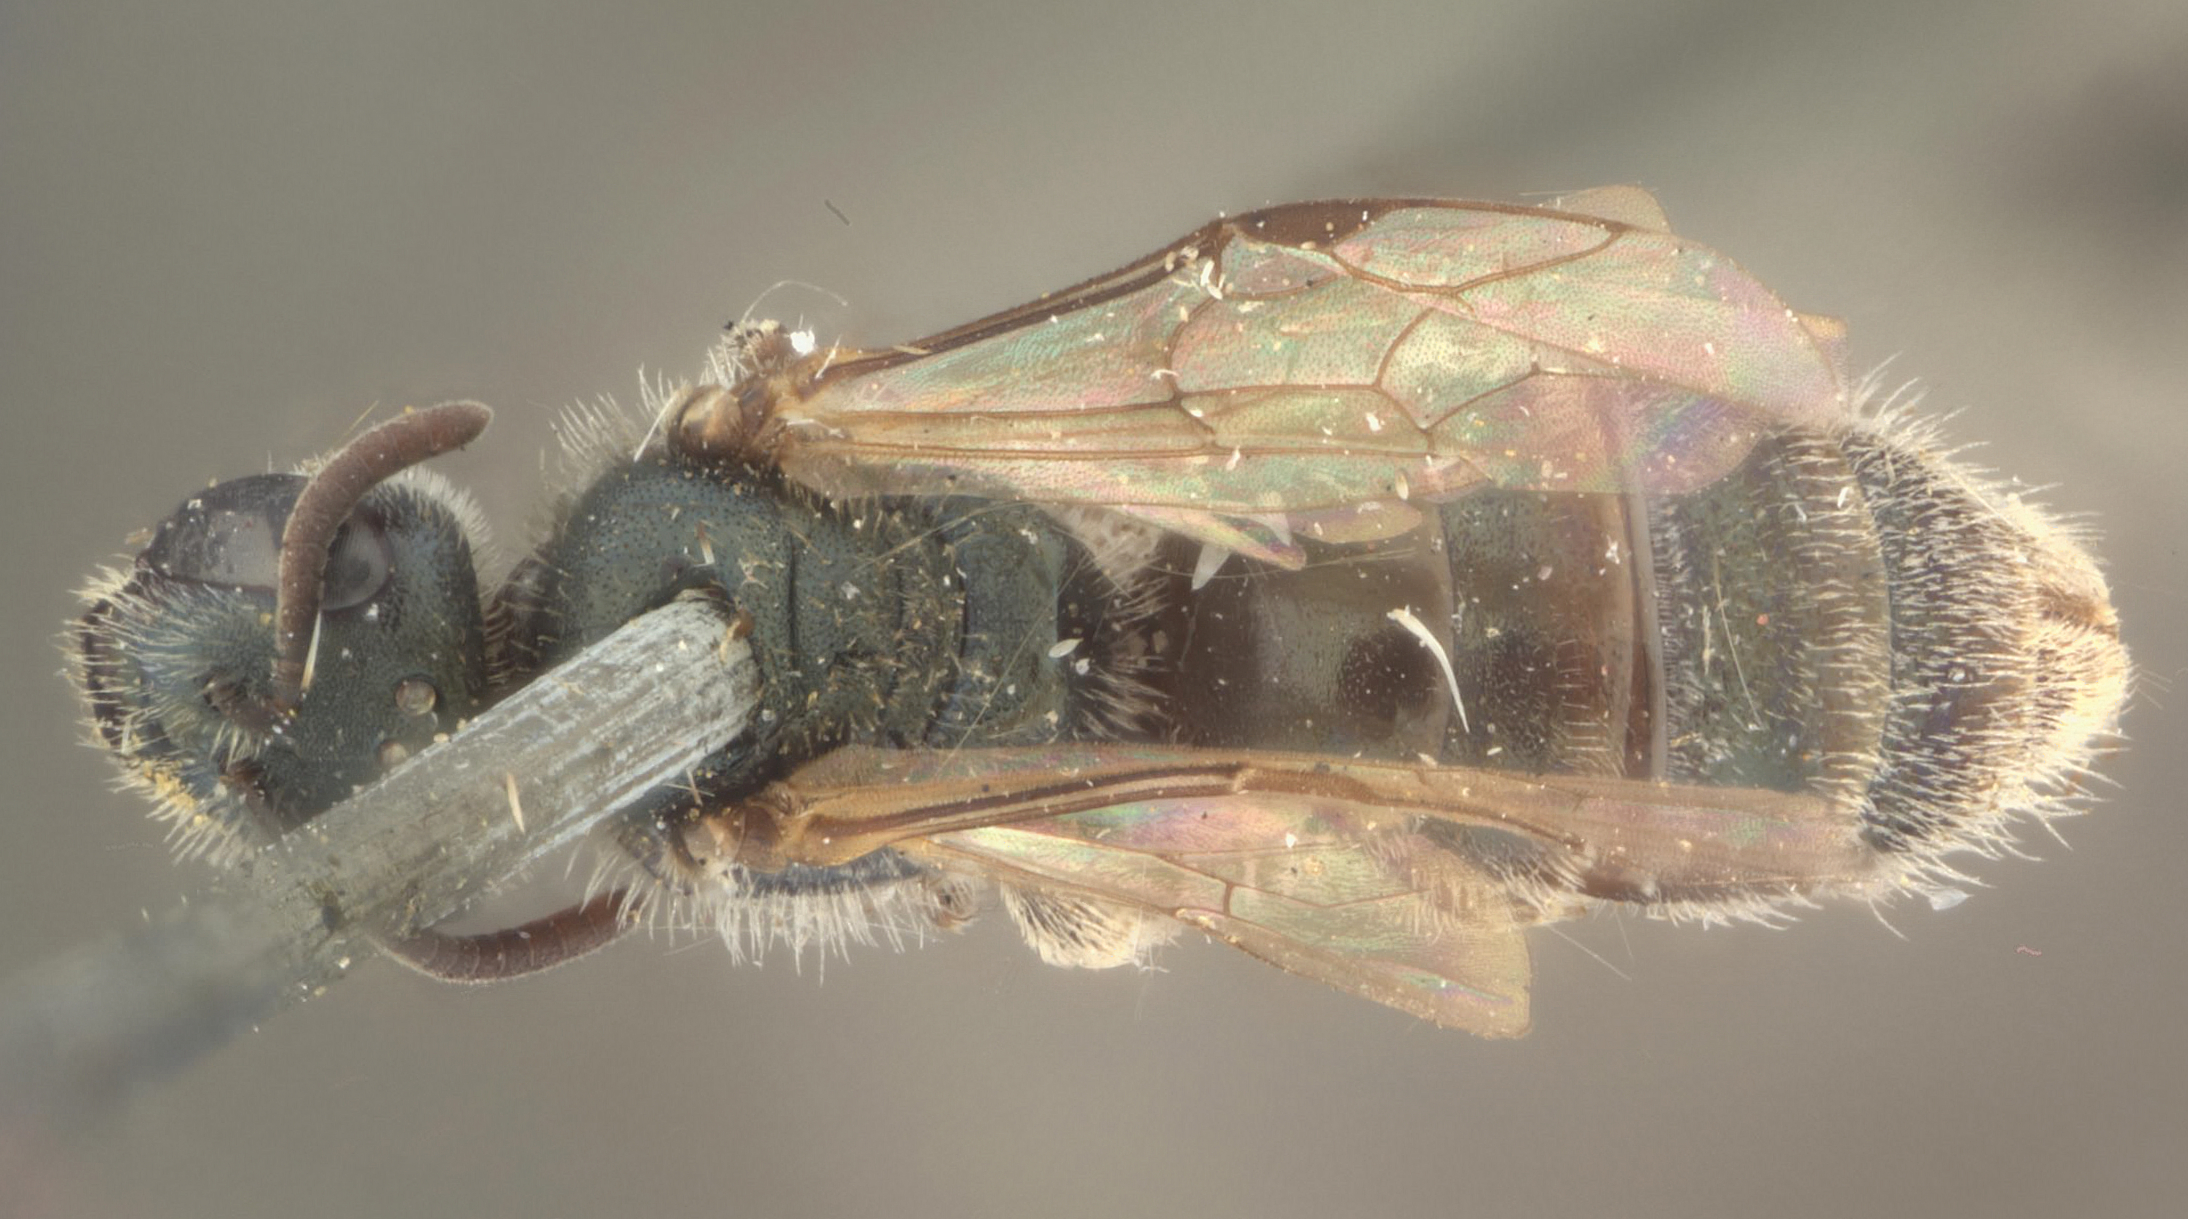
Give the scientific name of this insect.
Halictus veganus
